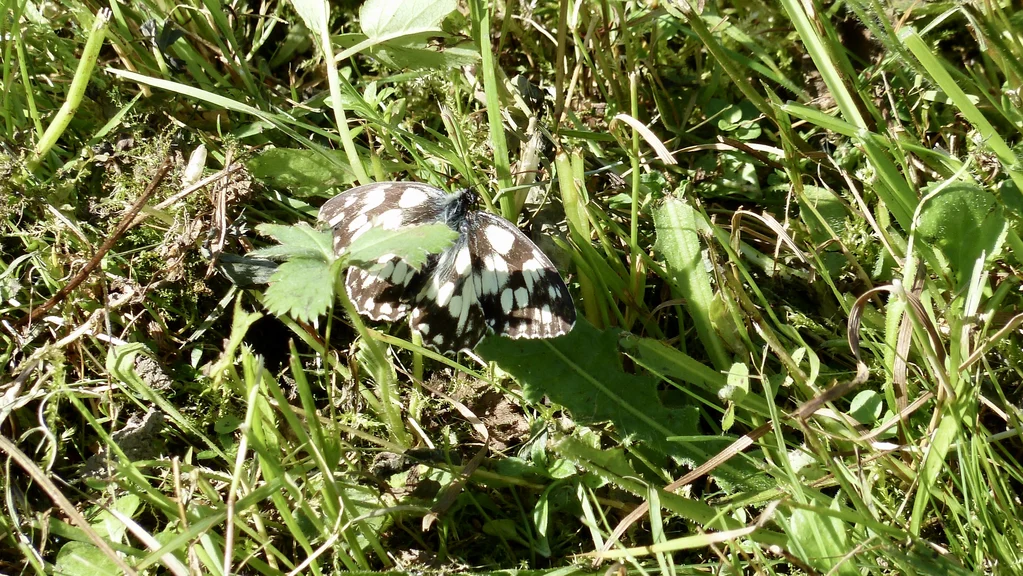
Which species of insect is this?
Melanargia galathea
